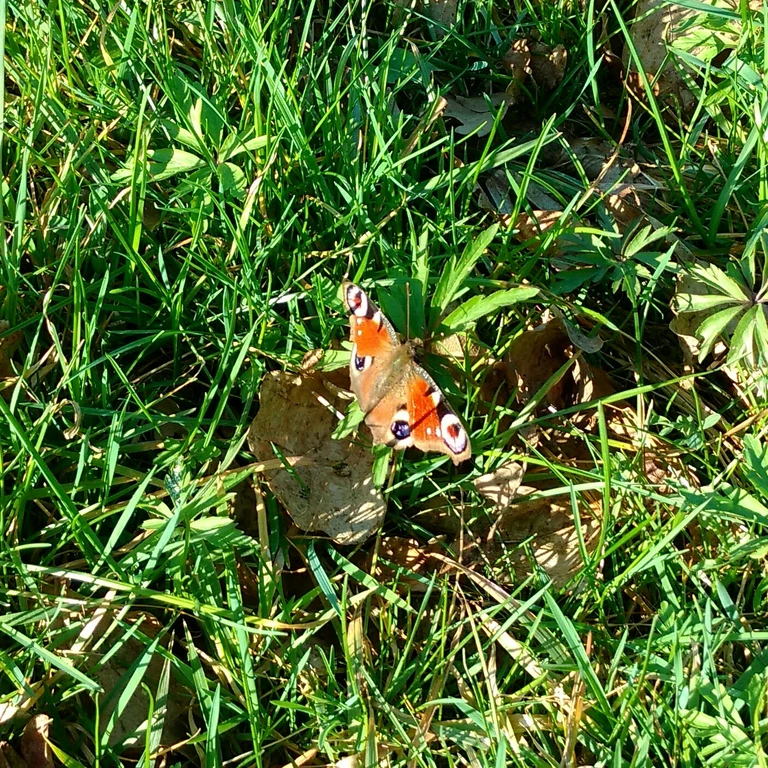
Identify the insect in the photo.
Aglais io
